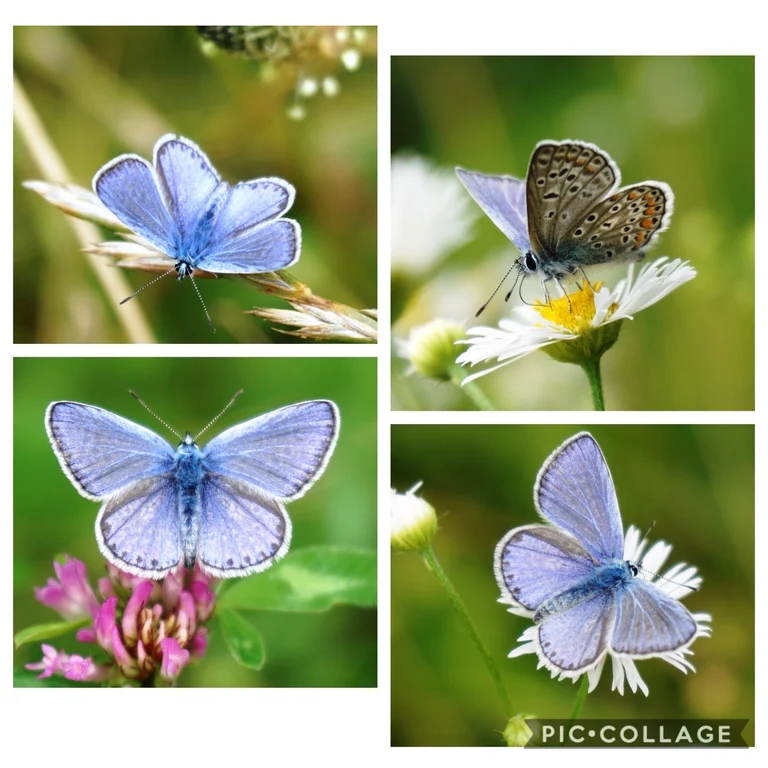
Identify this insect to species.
Polyommatus icarus
